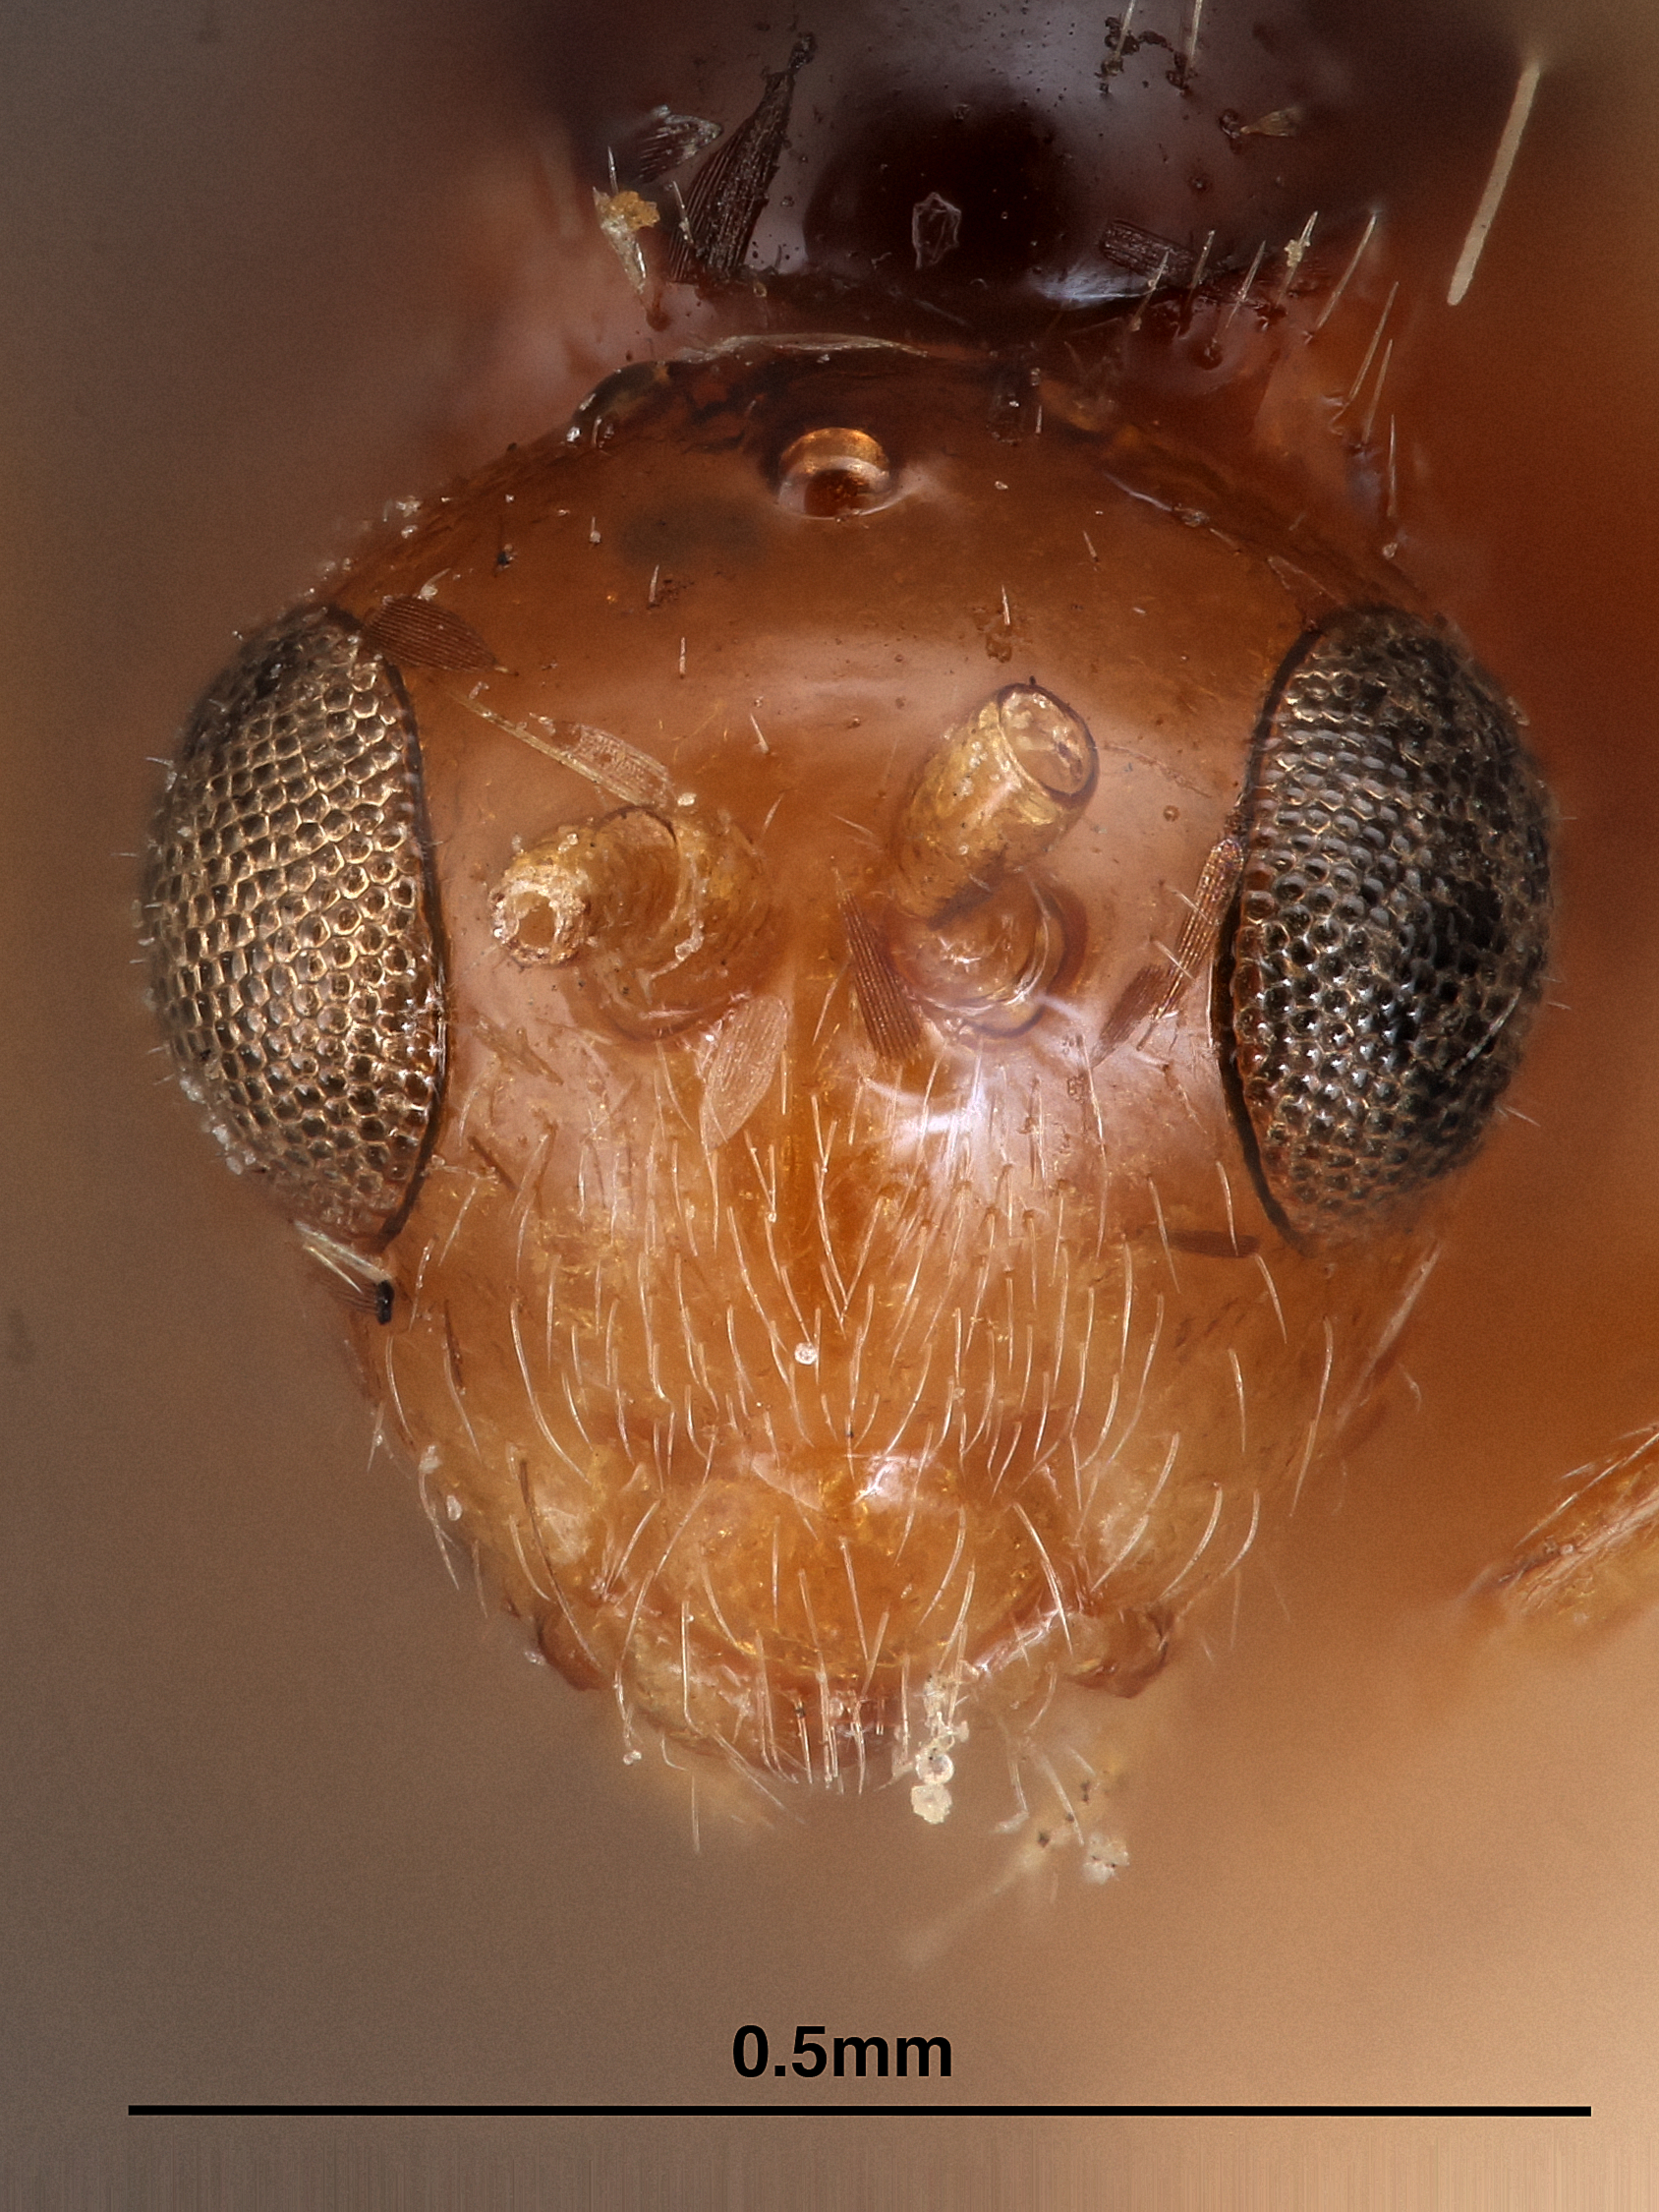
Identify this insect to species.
Dylita coloradensis
